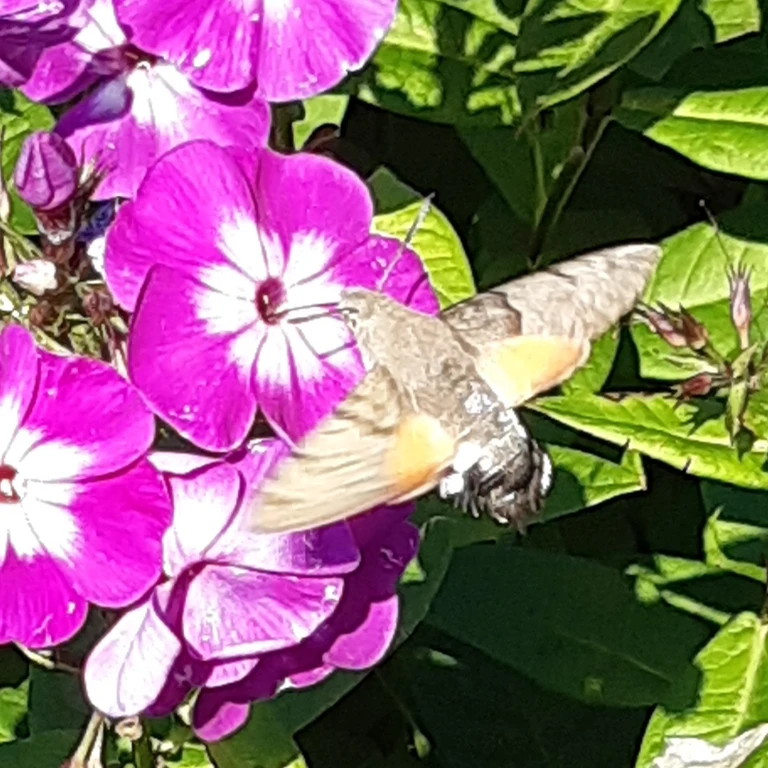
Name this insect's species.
Macroglossum stellatarum
